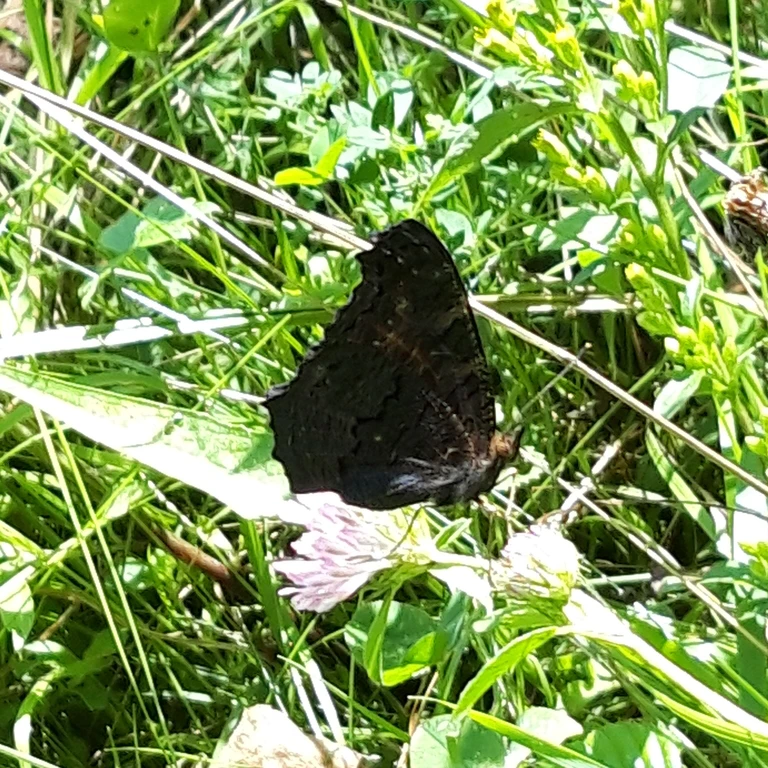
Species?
Aglais io
